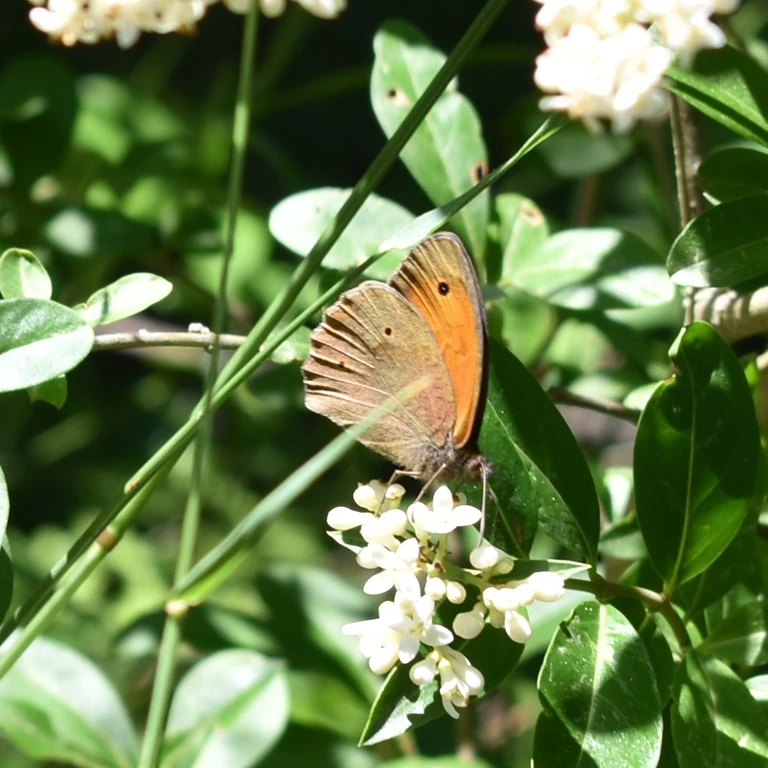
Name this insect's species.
Maniola jurtina
